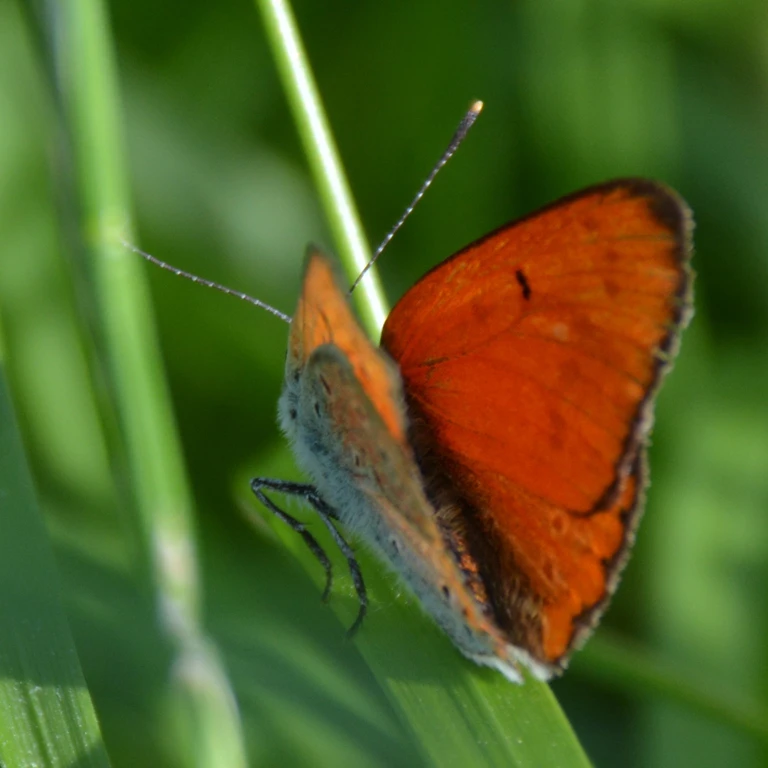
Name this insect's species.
Lycaena dispar
